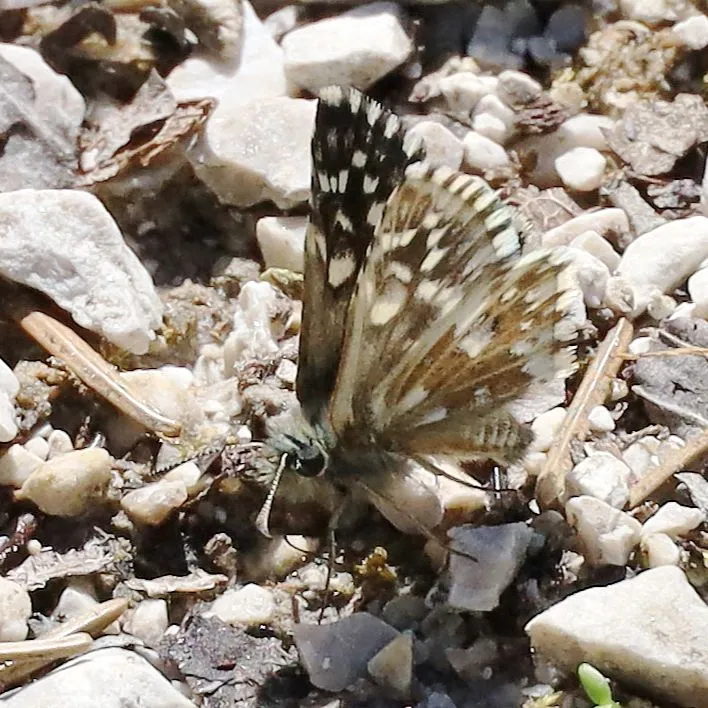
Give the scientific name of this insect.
Pyrgus malvae
